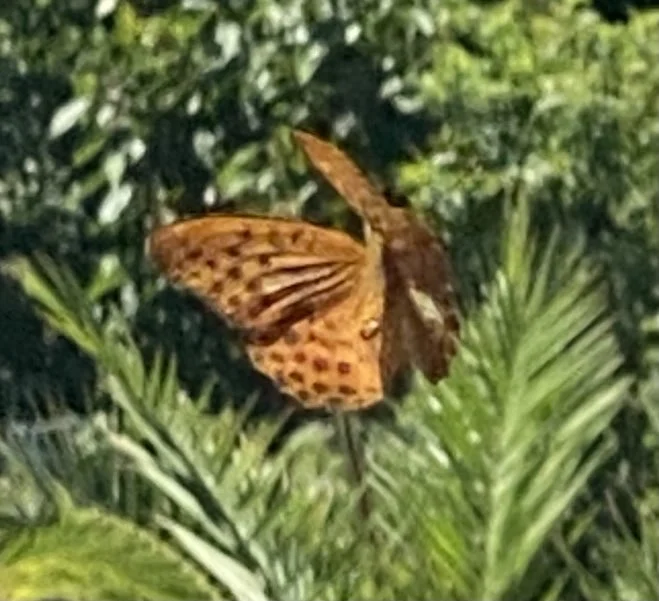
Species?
Argynnis paphia
